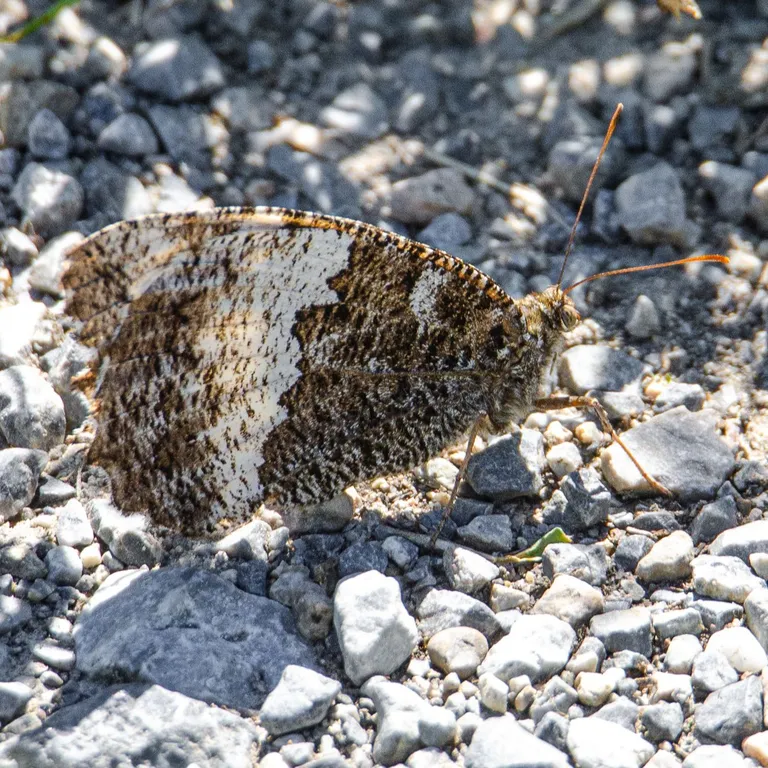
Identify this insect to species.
Brintesia circe
